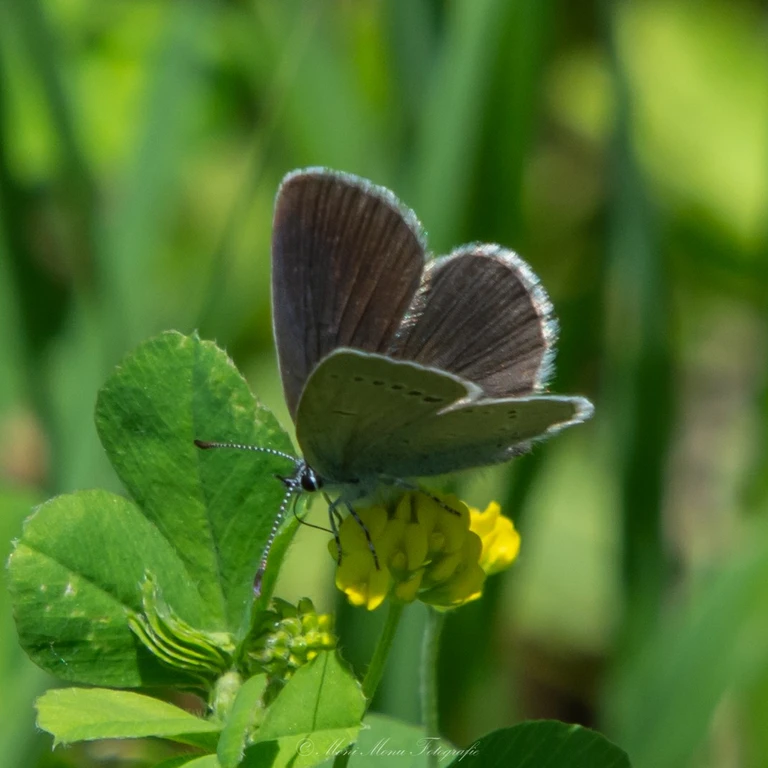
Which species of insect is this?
Cupido minimus
